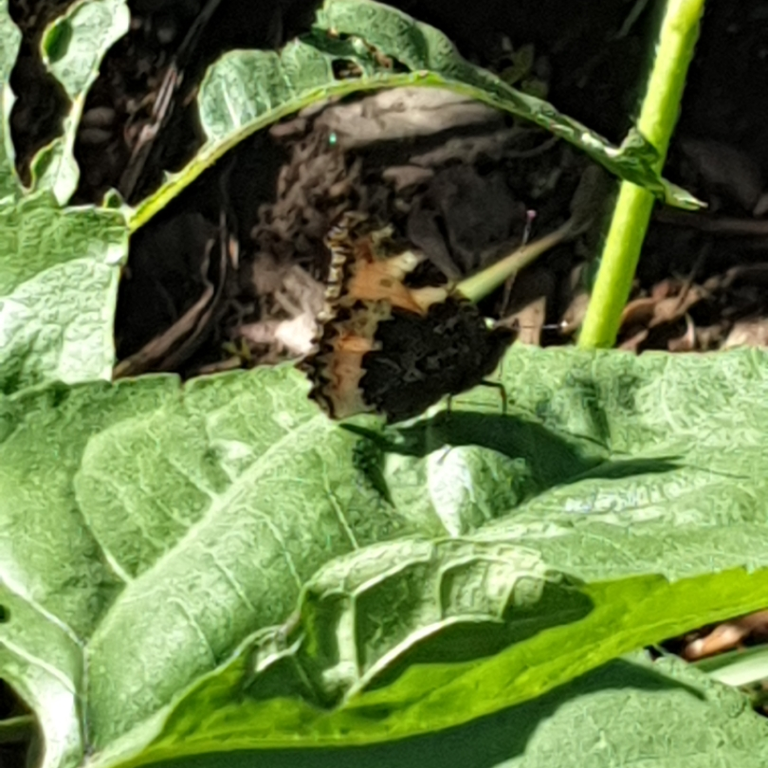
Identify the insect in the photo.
Aglais urticae
